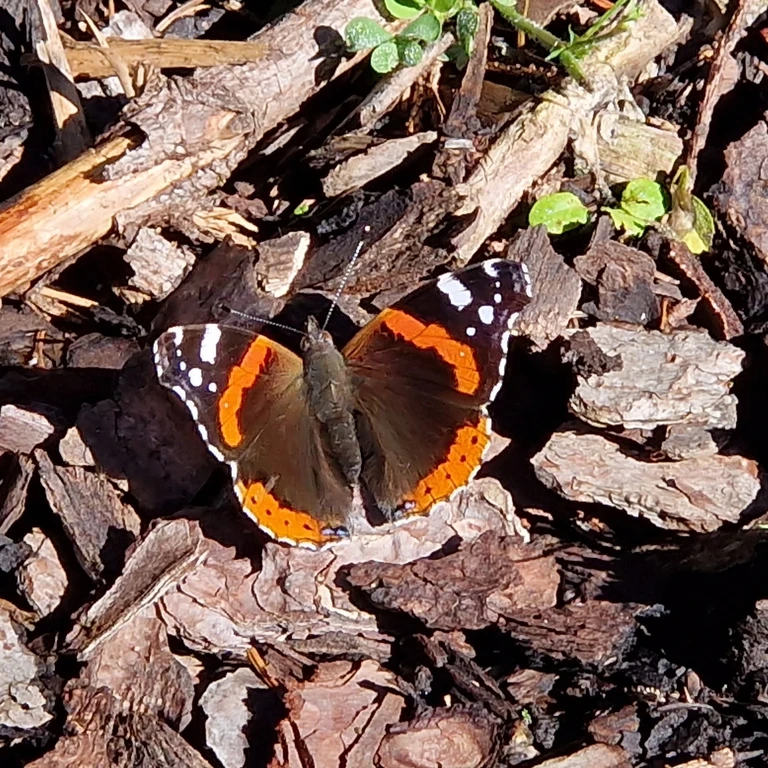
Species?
Vanessa atalanta
